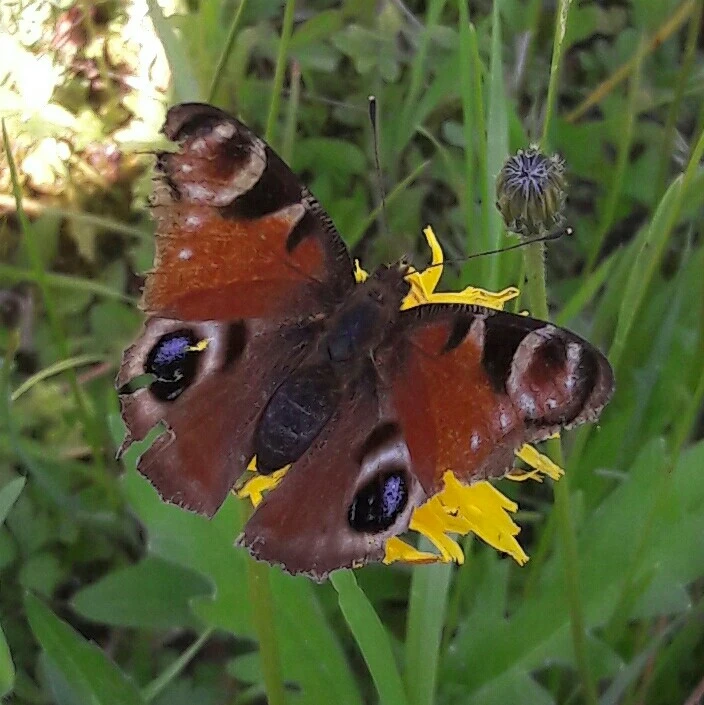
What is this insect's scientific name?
Aglais io
